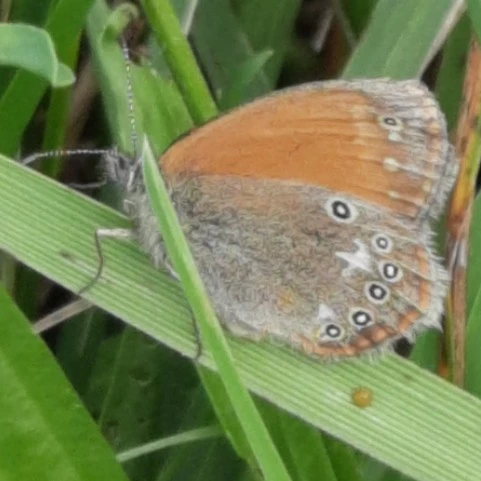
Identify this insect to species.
Coenonympha glycerion (also Coenonympha iphis)
